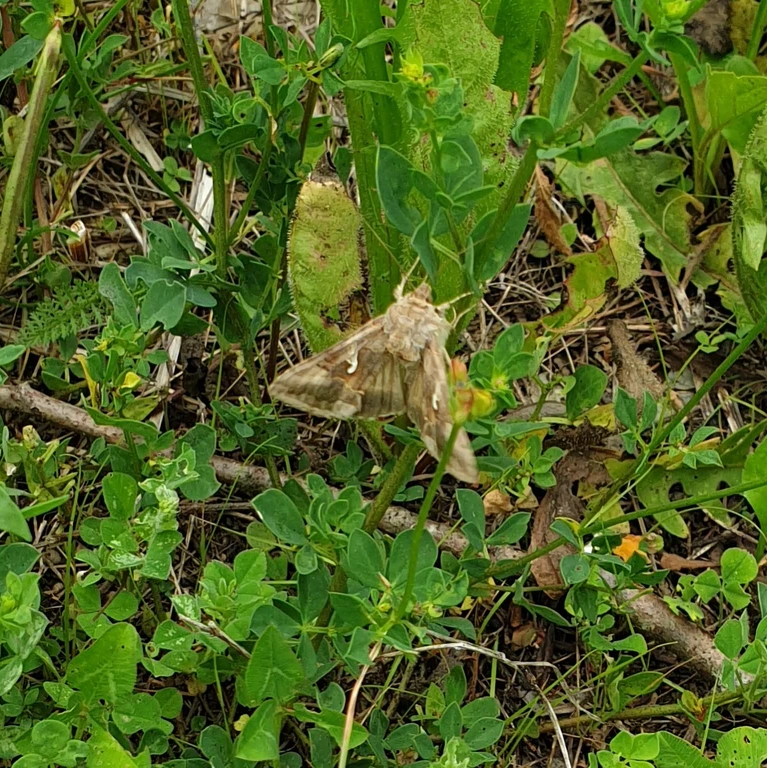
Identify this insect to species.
Autographa gamma
